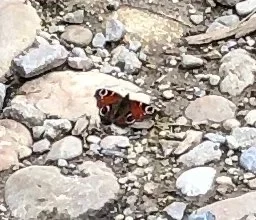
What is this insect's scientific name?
Aglais io
